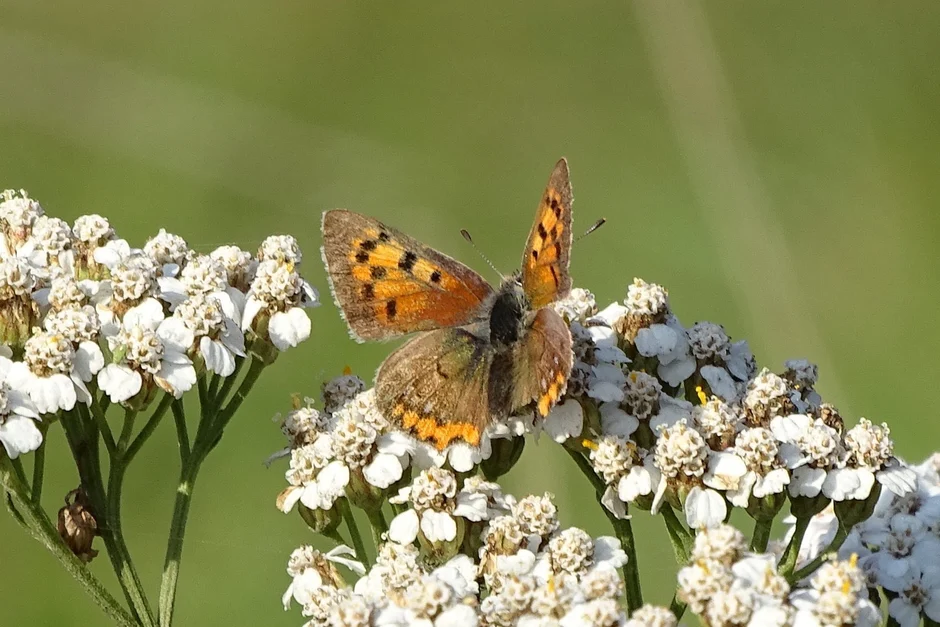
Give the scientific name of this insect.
Lycaena phlaeas
